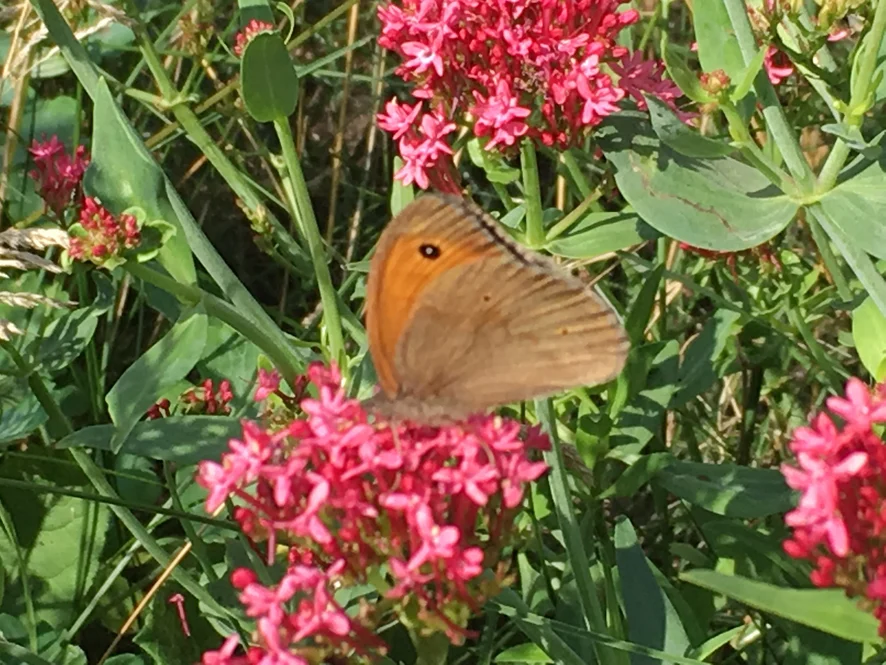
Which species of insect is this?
Maniola jurtina
